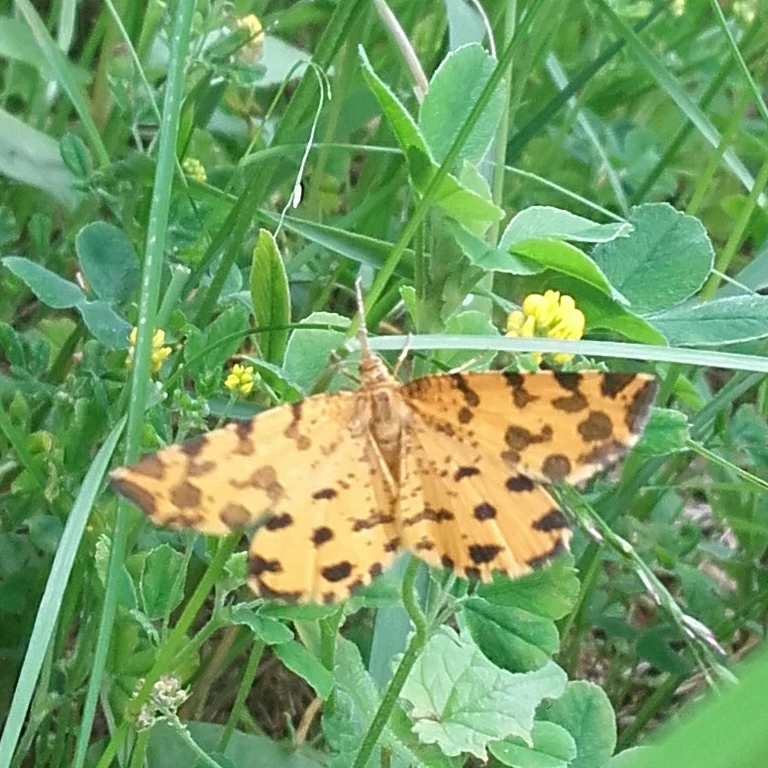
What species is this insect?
Pseudopanthera macularia
